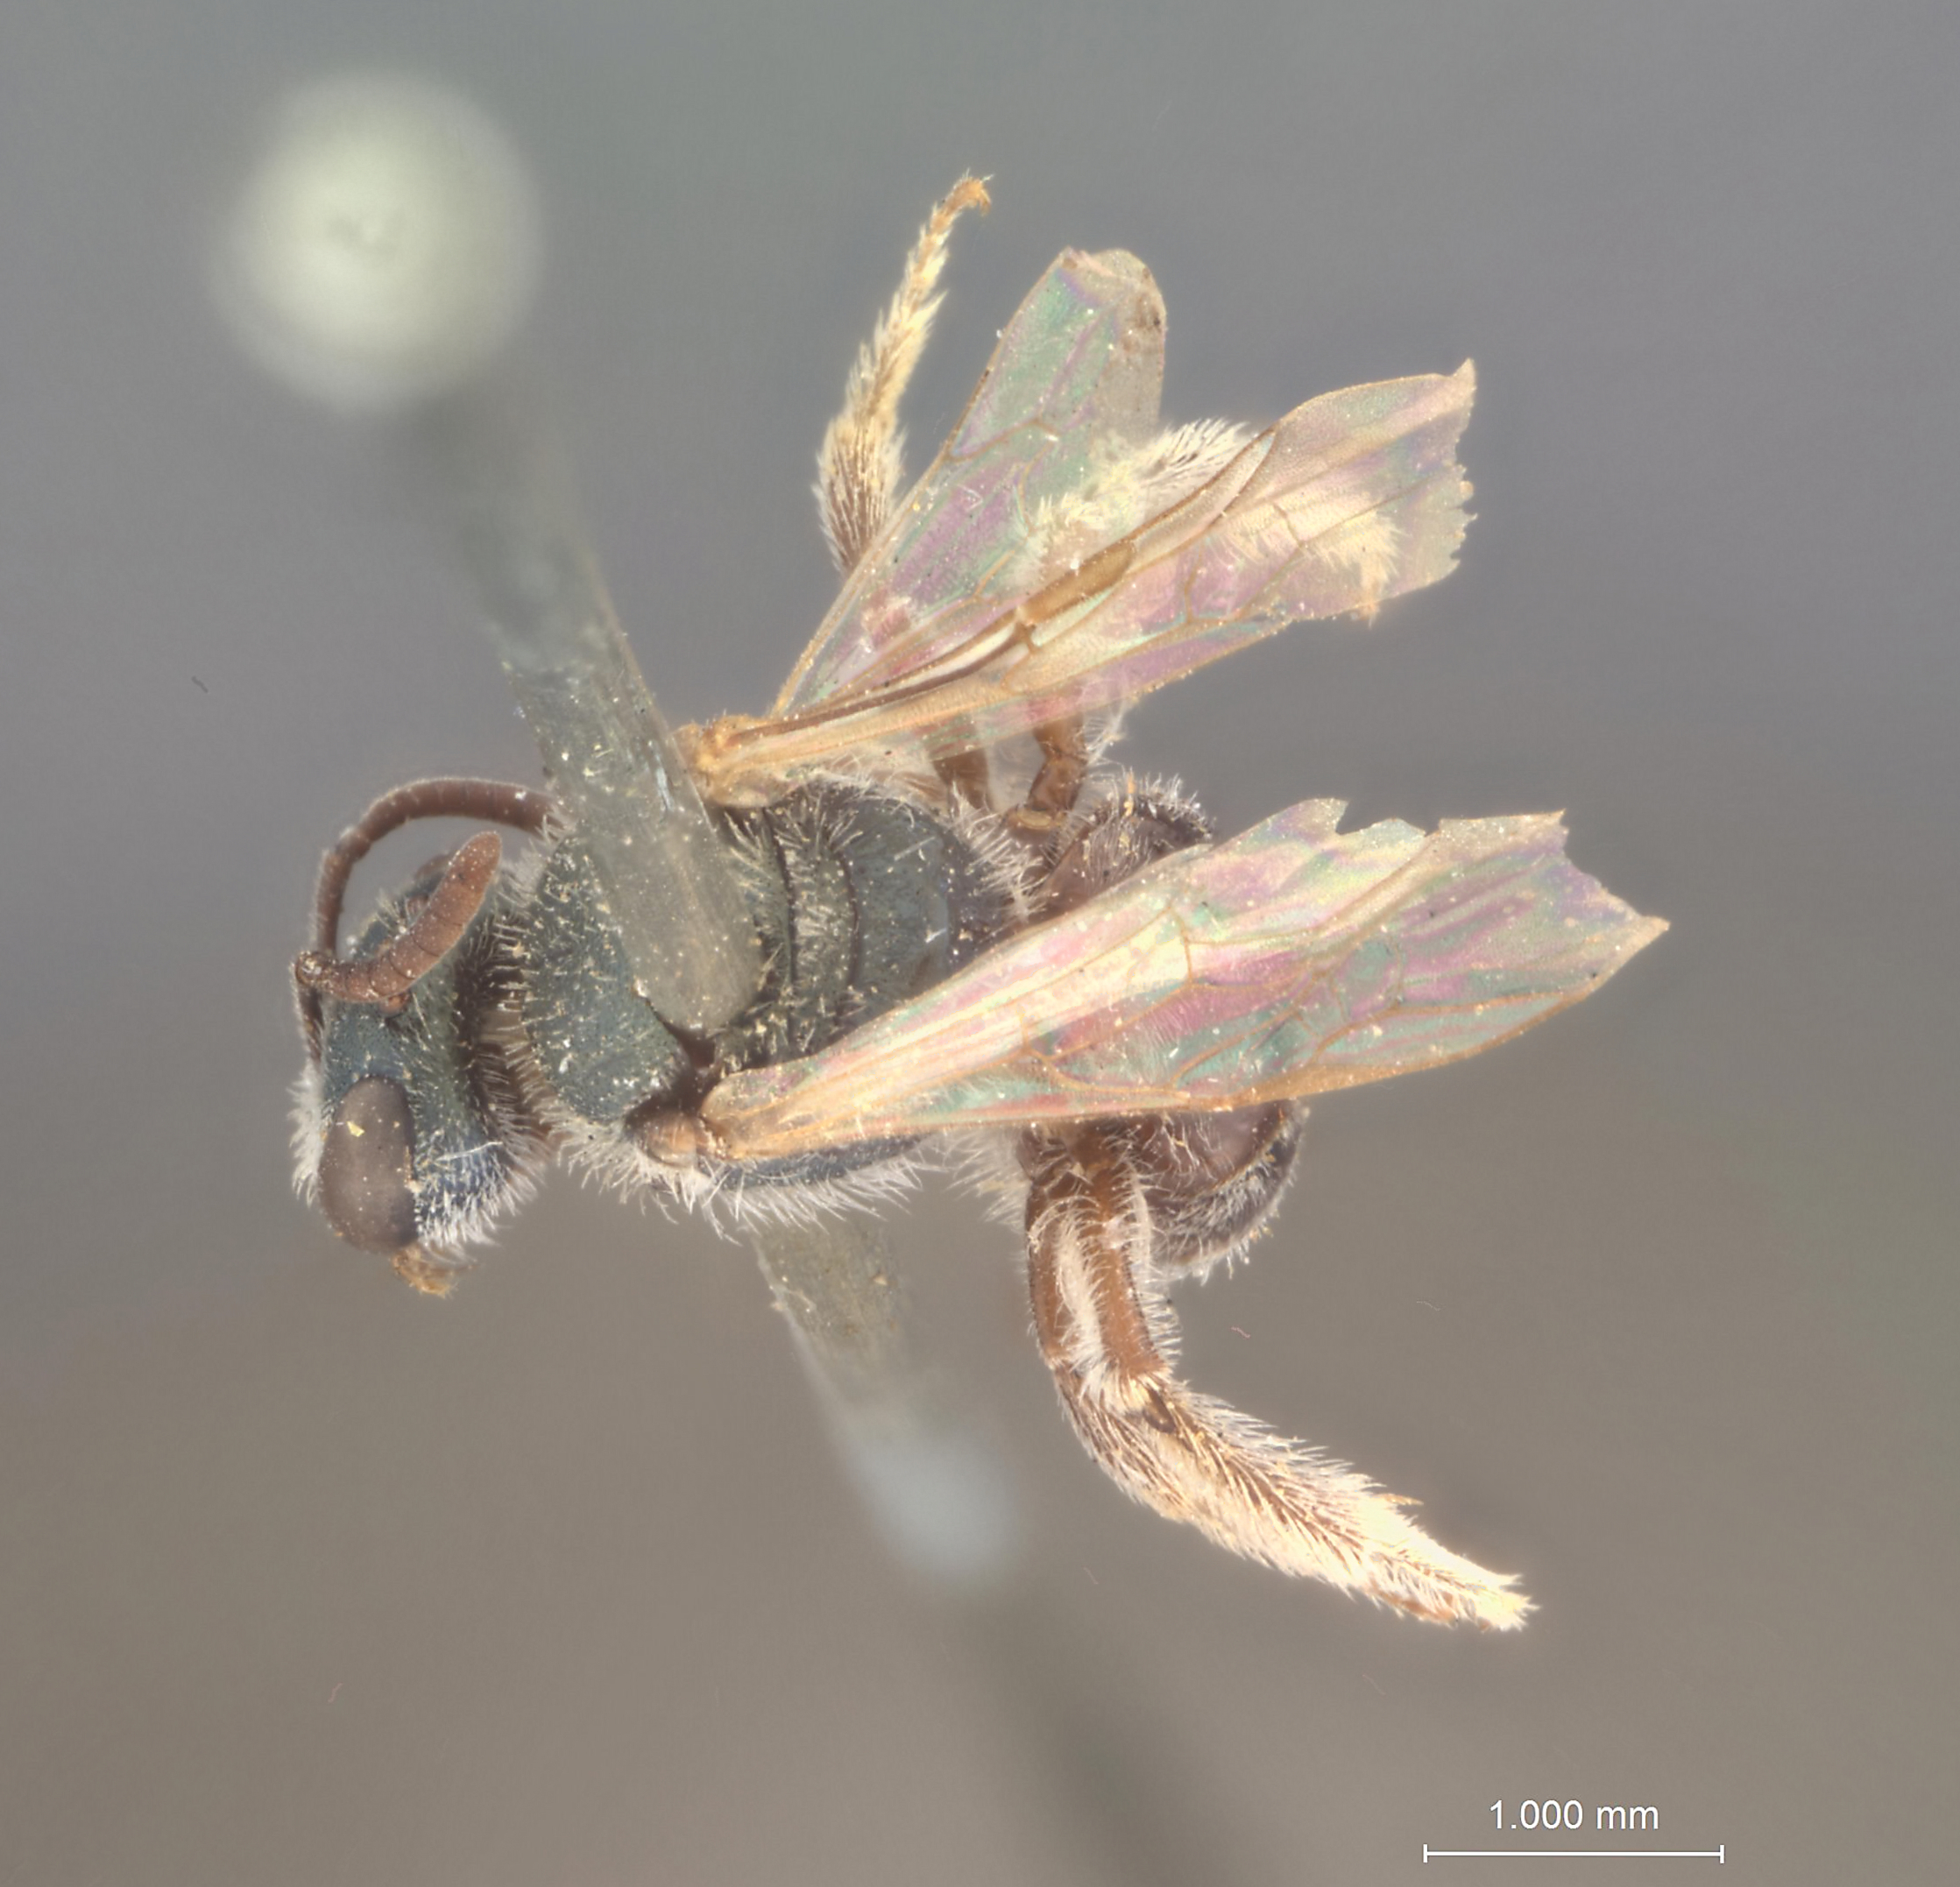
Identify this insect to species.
Halictus comis
